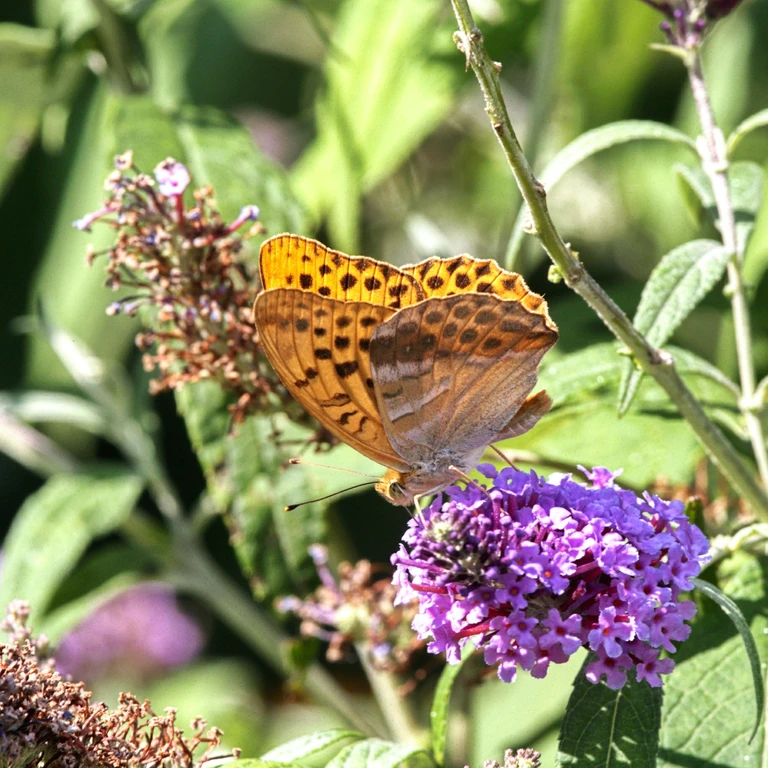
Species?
Argynnis paphia
